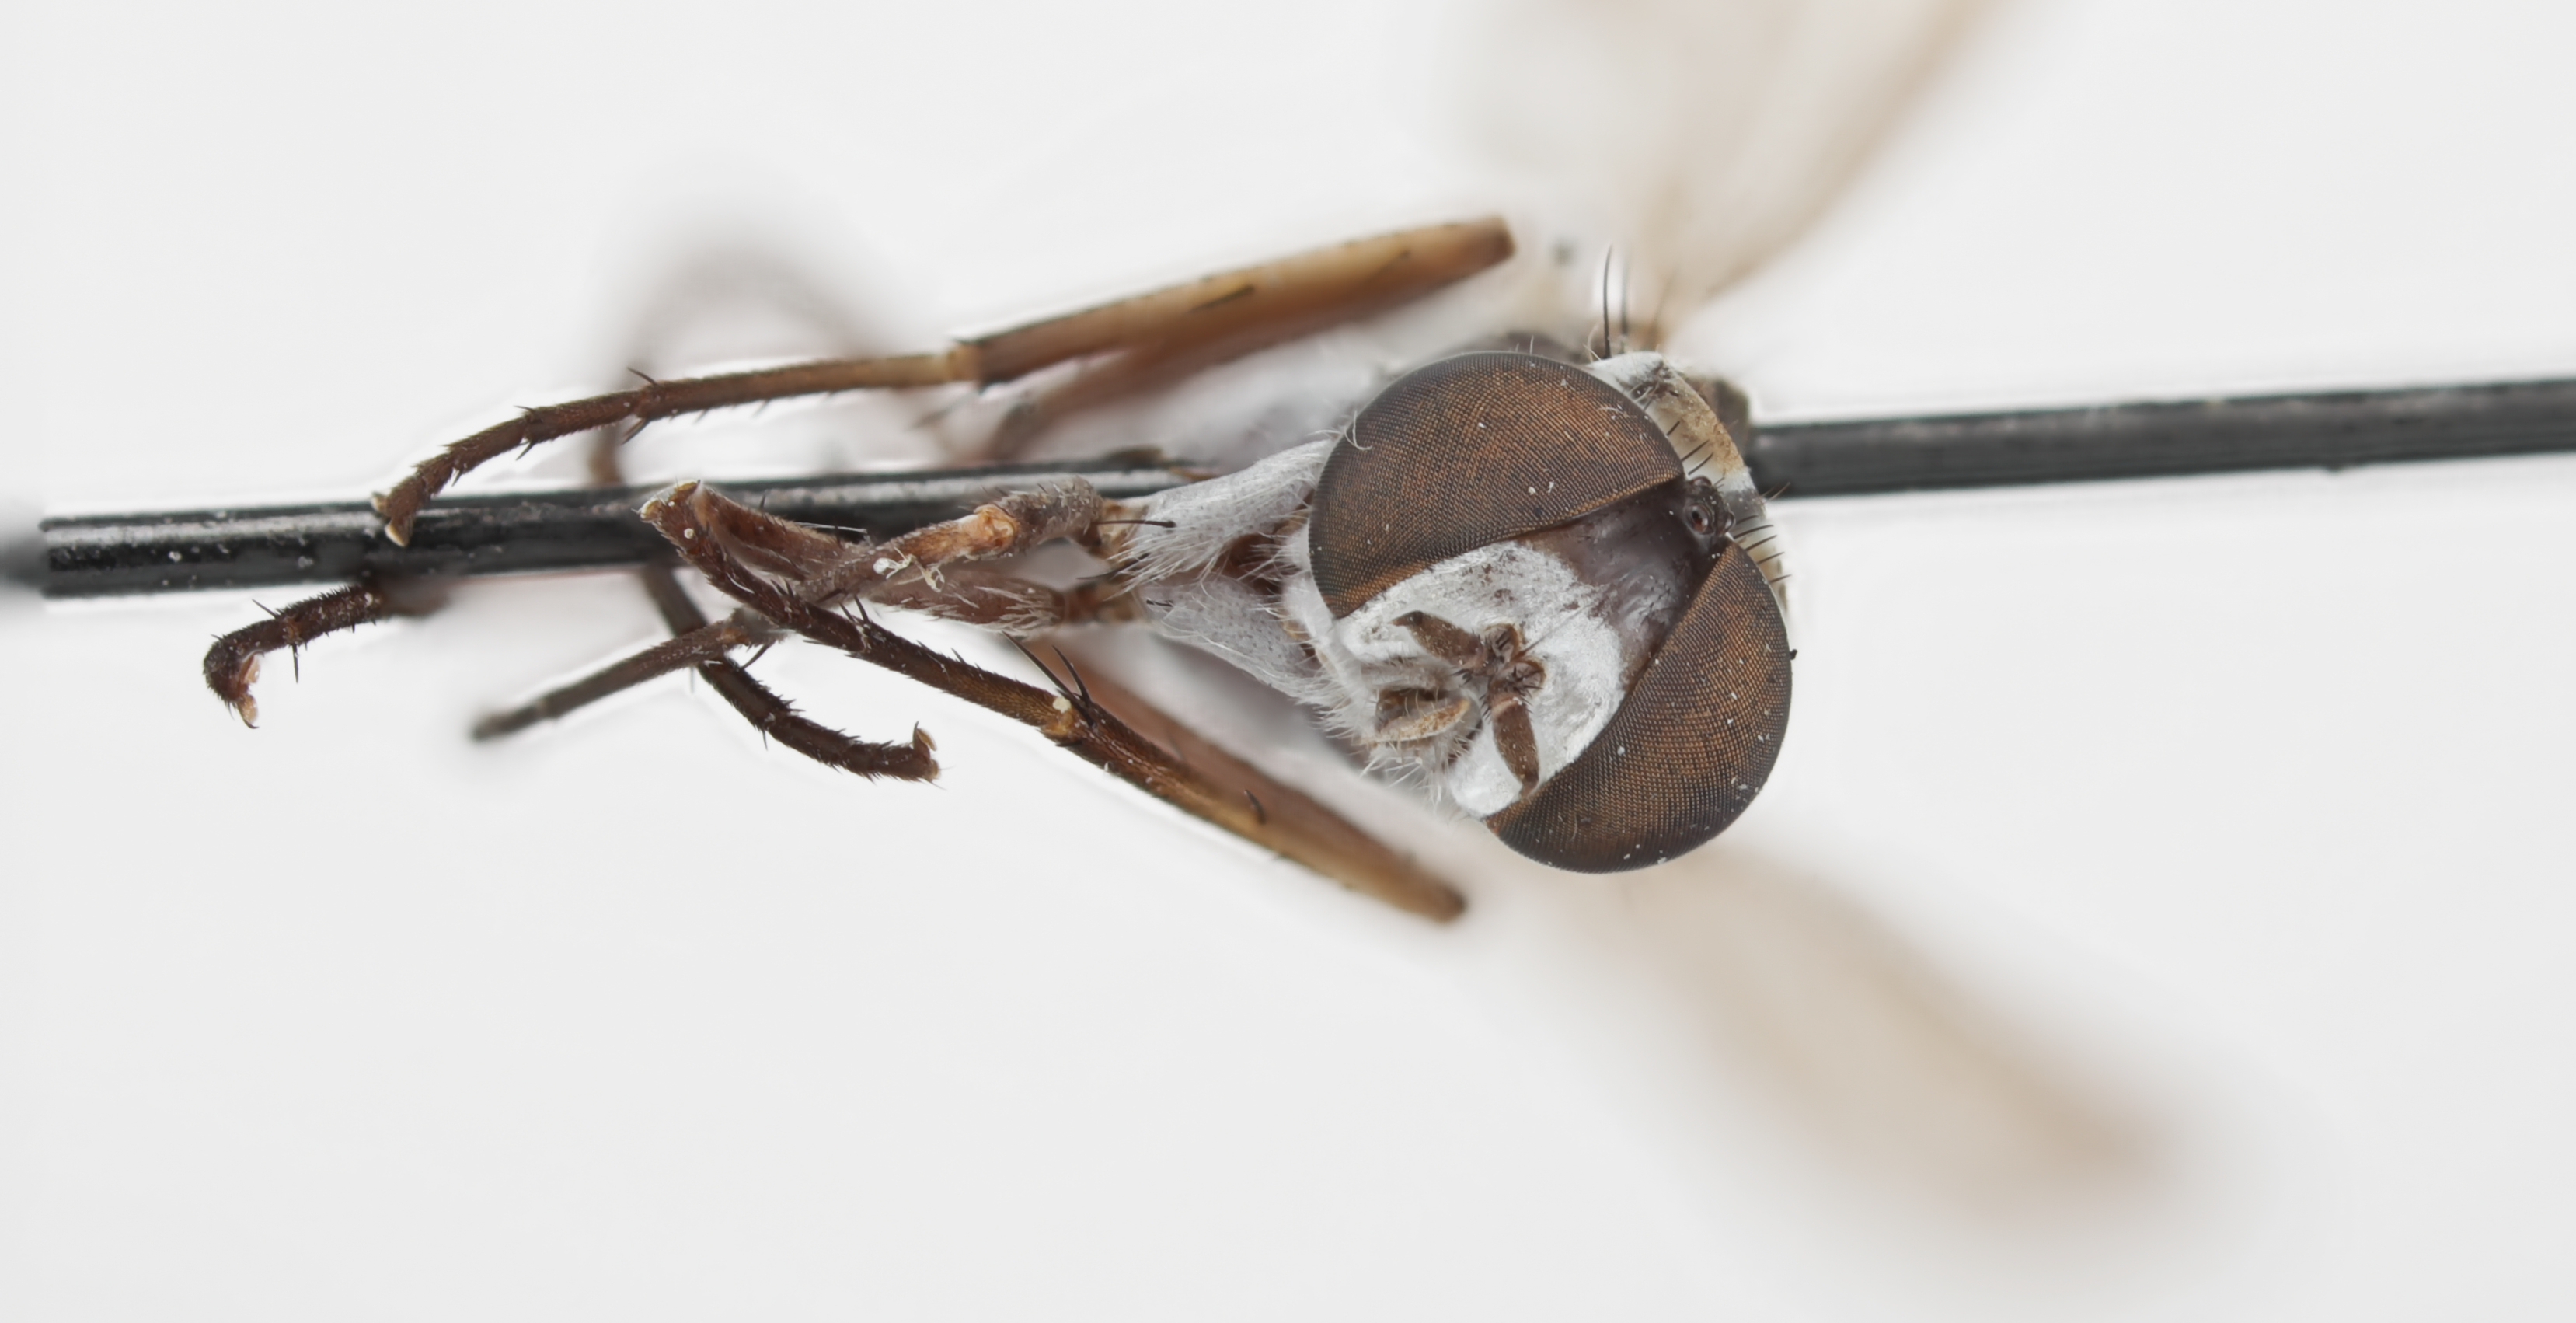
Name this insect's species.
Psilocephala sauteri (also Irwiniella sauteri)
